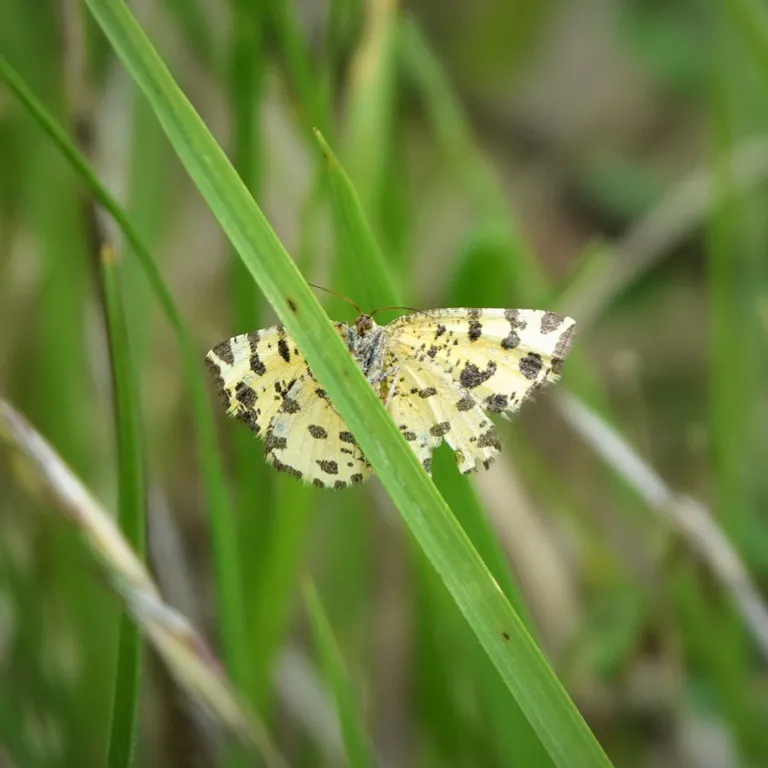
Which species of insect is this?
Pseudopanthera macularia
